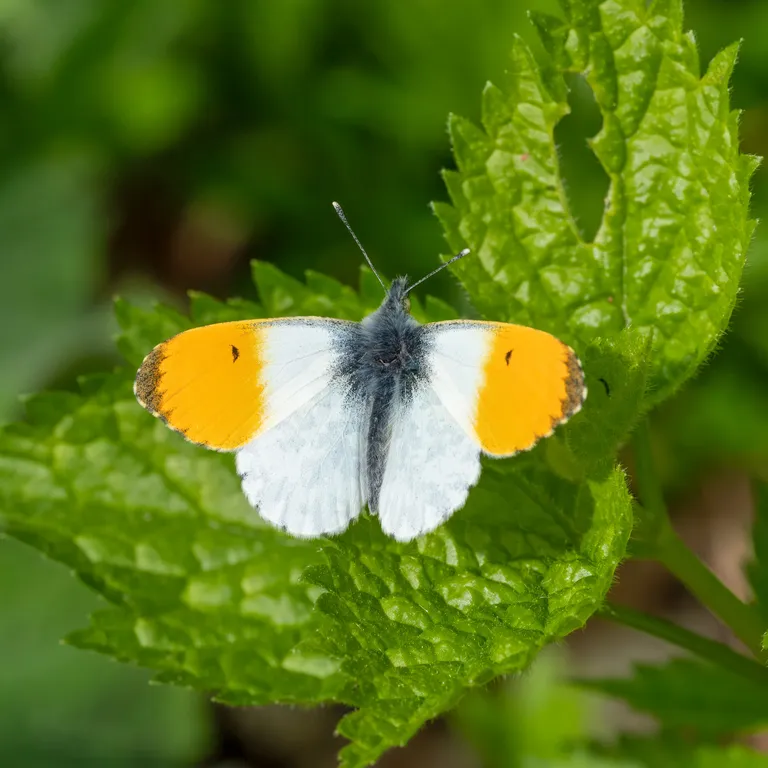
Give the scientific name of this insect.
Anthocharis cardamines
